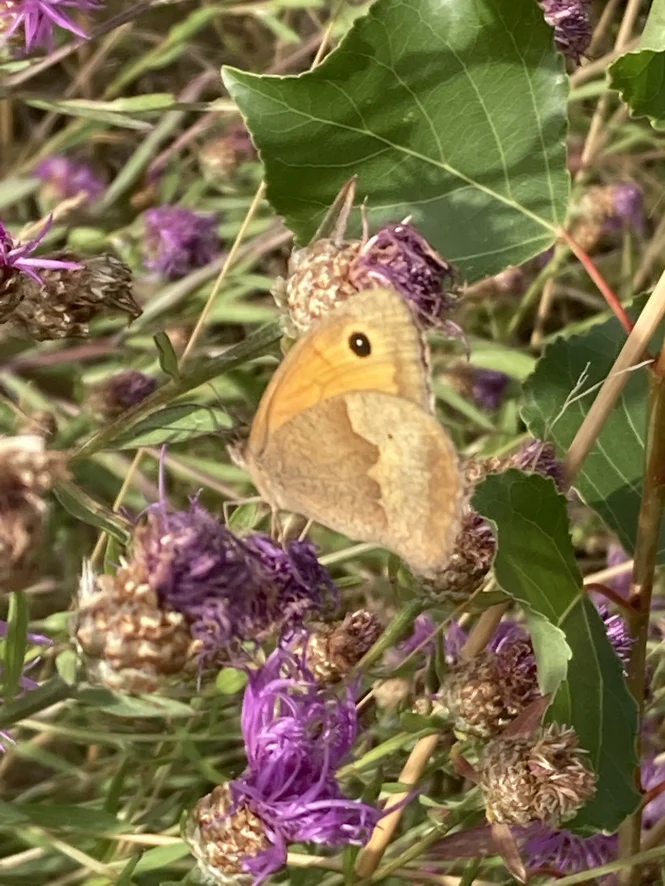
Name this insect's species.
Maniola jurtina
